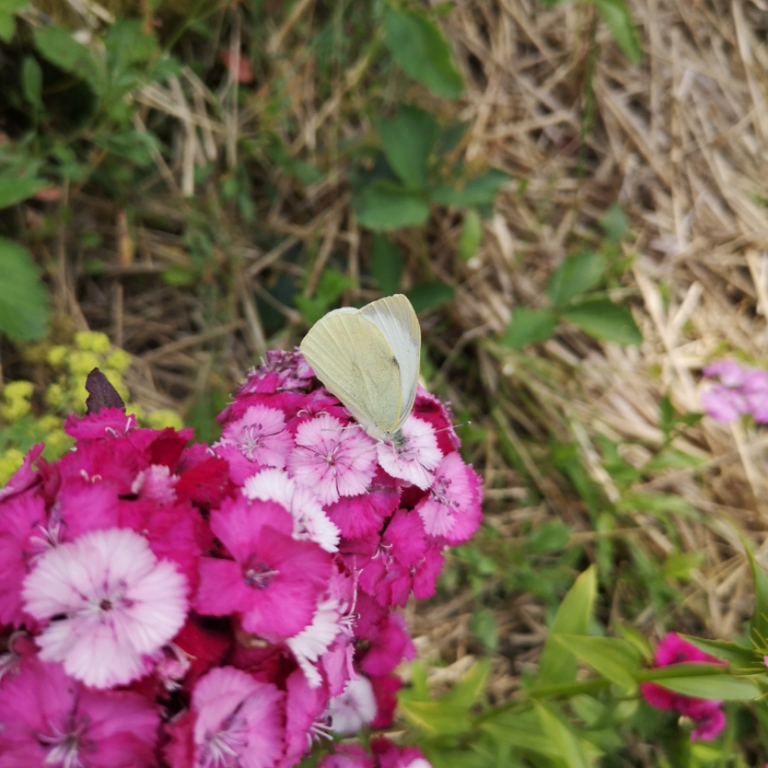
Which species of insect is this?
Pieris brassicae
